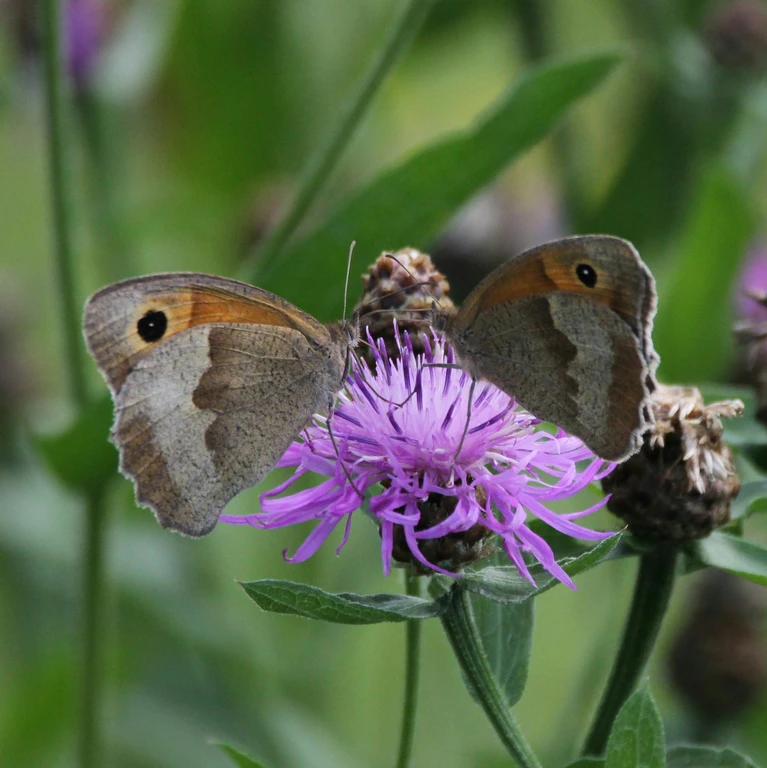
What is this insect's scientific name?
Maniola jurtina
